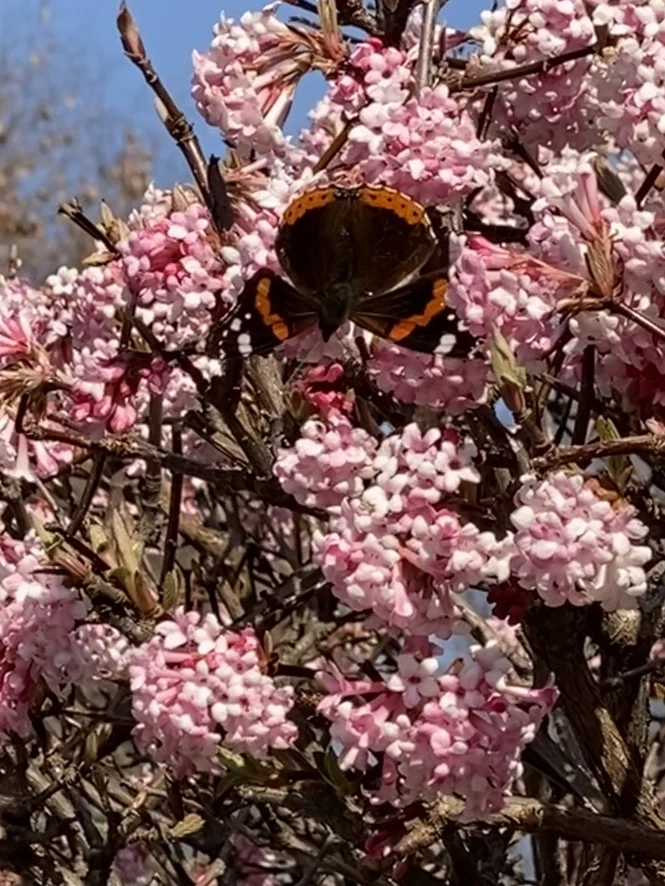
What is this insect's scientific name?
Vanessa atalanta
